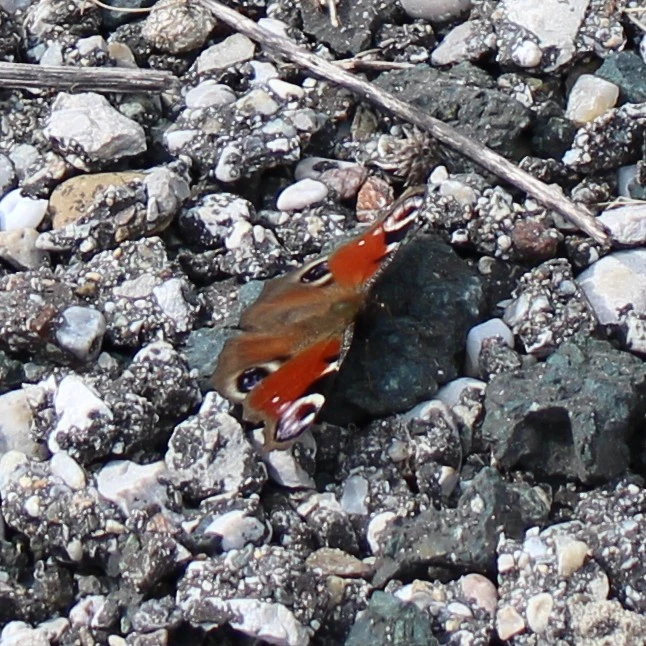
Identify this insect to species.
Aglais io
